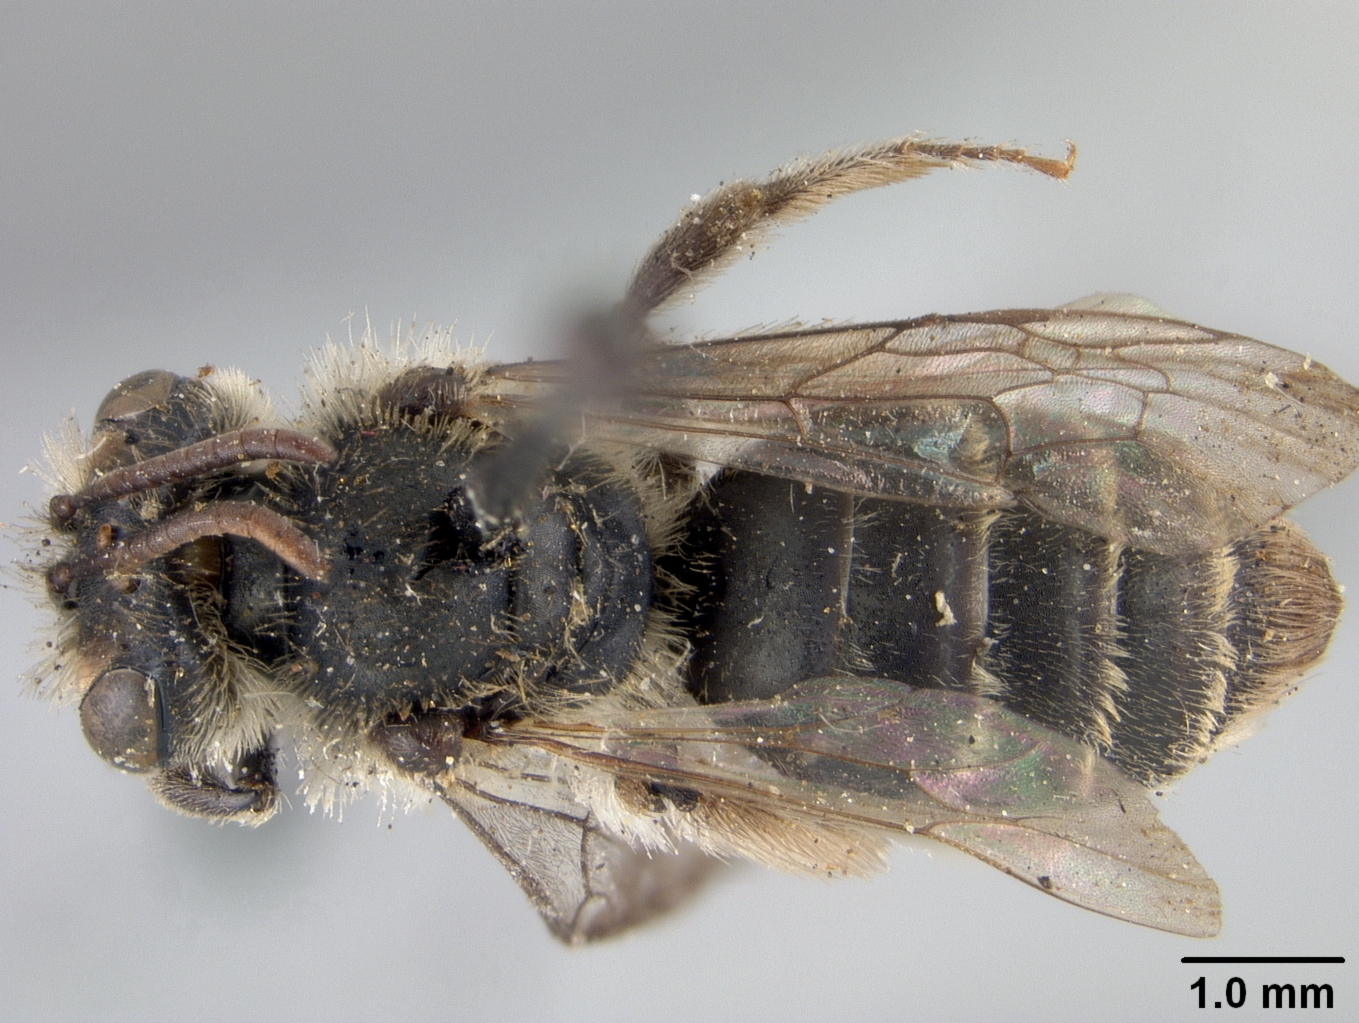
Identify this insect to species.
Andrena haroldi
